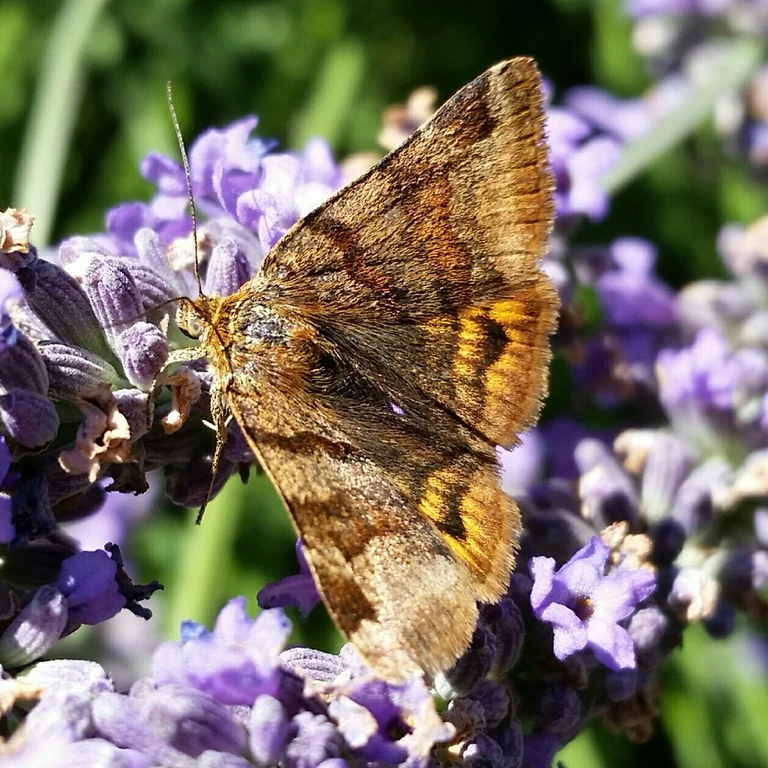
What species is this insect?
Euclidia glyphica
